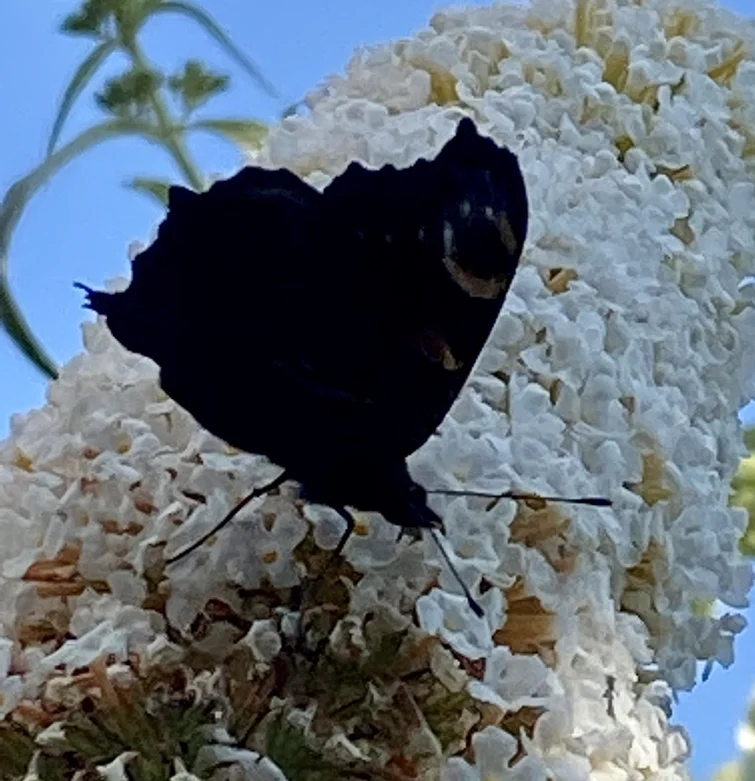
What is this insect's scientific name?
Aglais io
